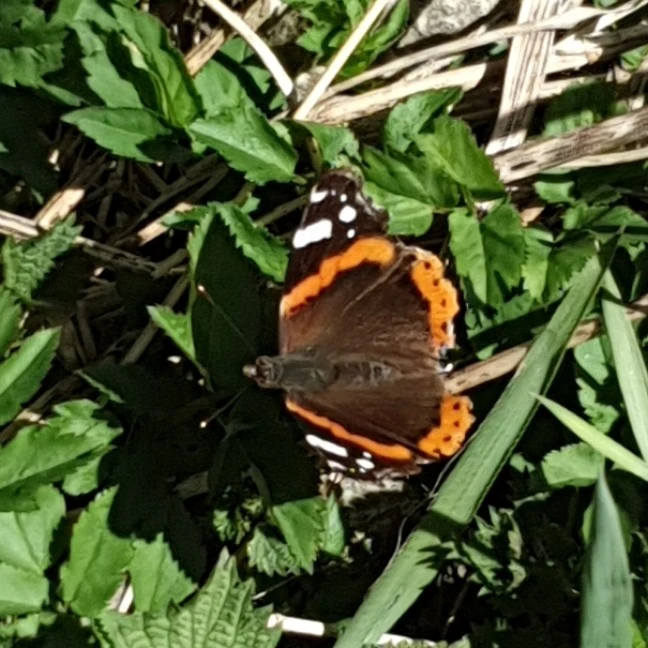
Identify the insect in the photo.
Vanessa atalanta
